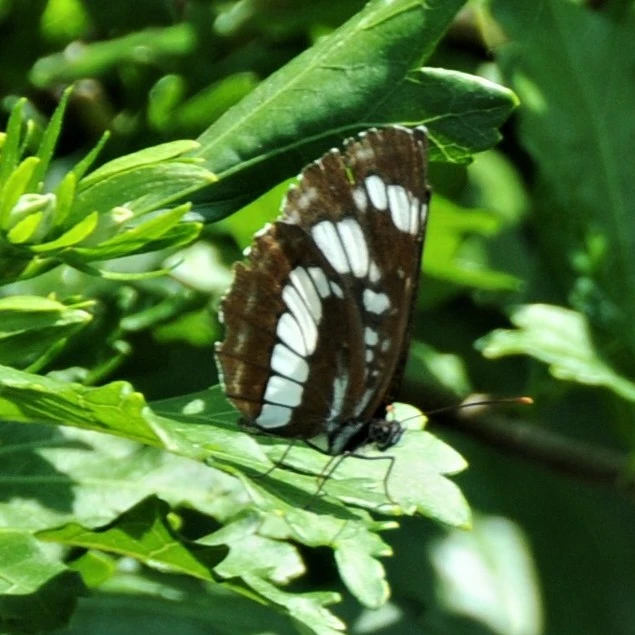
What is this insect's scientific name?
Neptis rivularis
